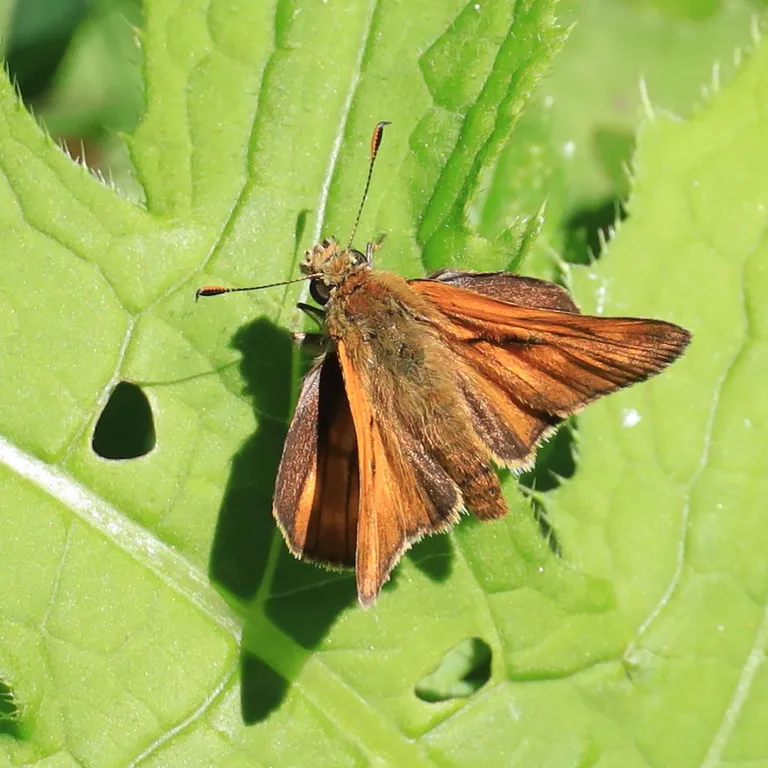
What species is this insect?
Ochlodes sylvanus (also Ochlodes venata)
